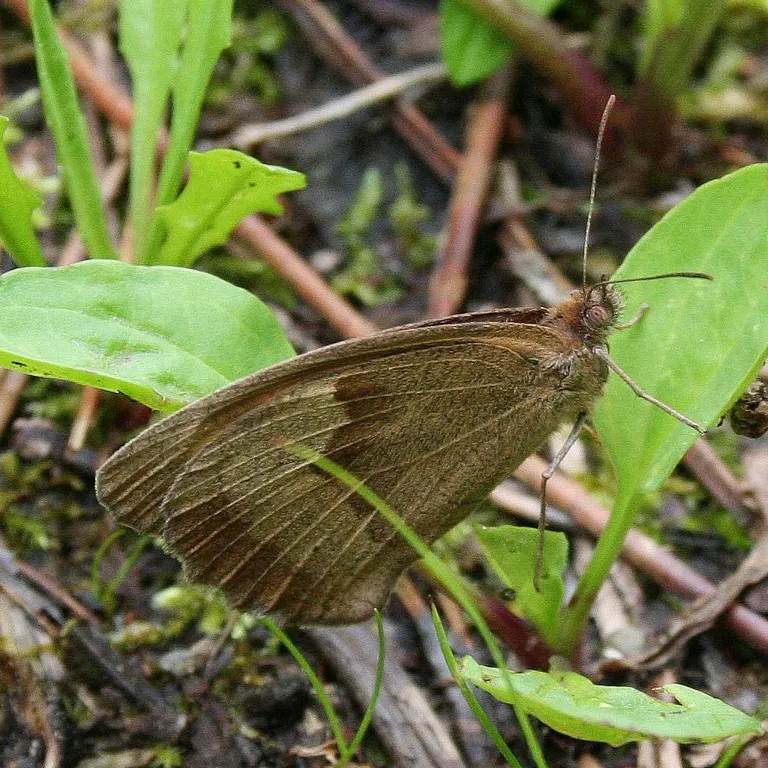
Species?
Maniola jurtina
